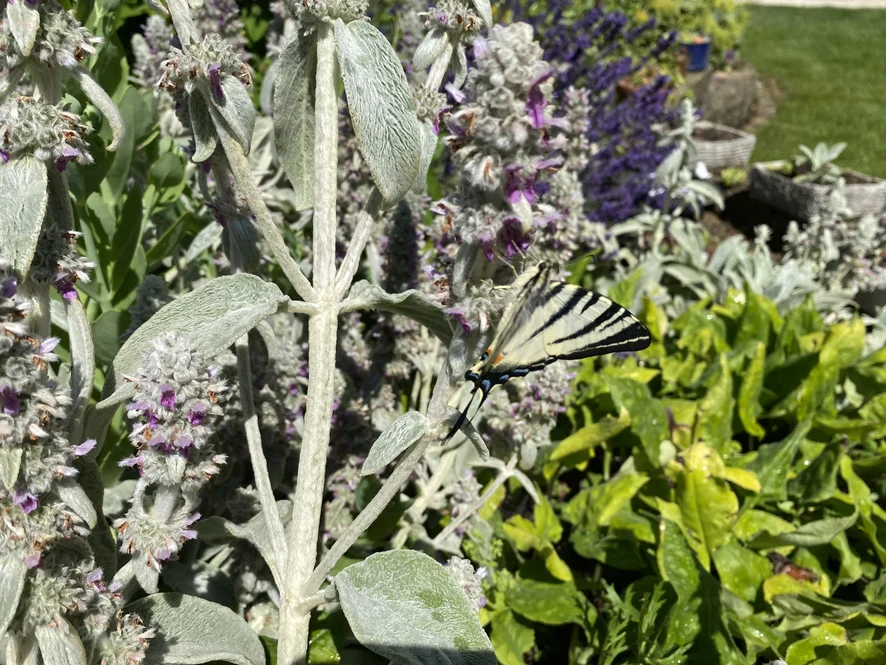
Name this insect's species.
Iphiclides podalirius
